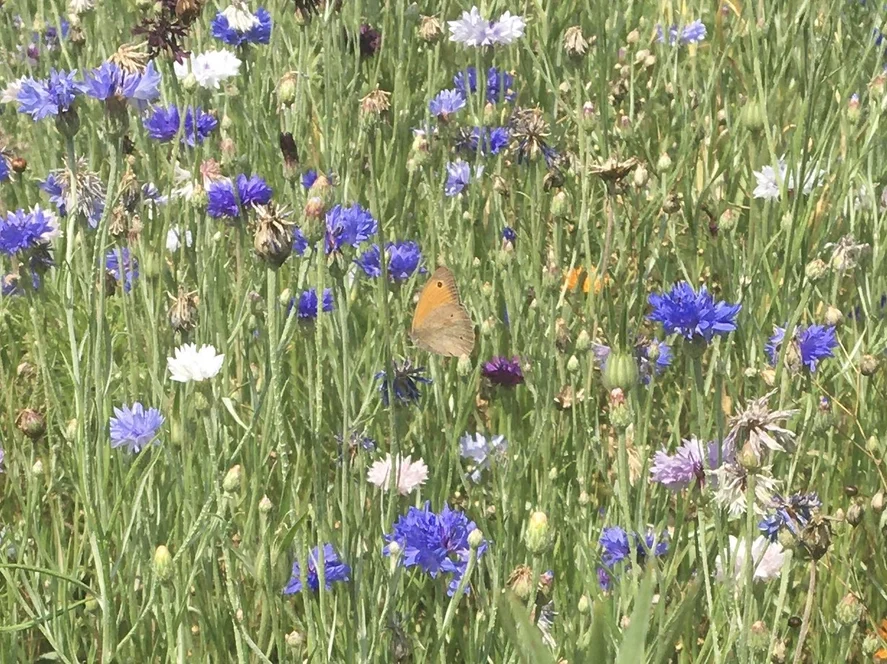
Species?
Maniola jurtina
